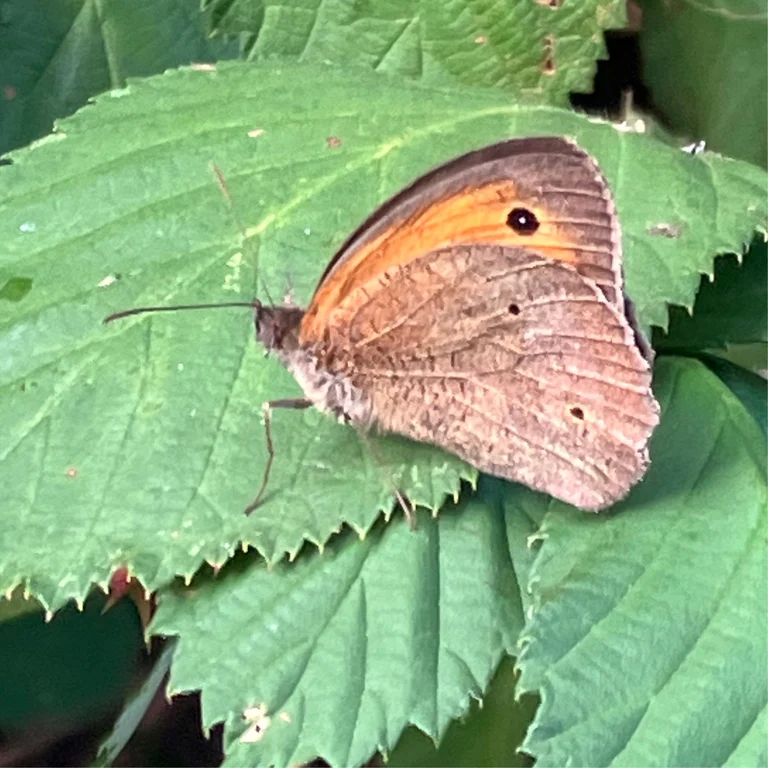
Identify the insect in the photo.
Maniola jurtina
